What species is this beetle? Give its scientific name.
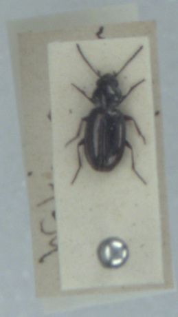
Bembidion nigricorne
